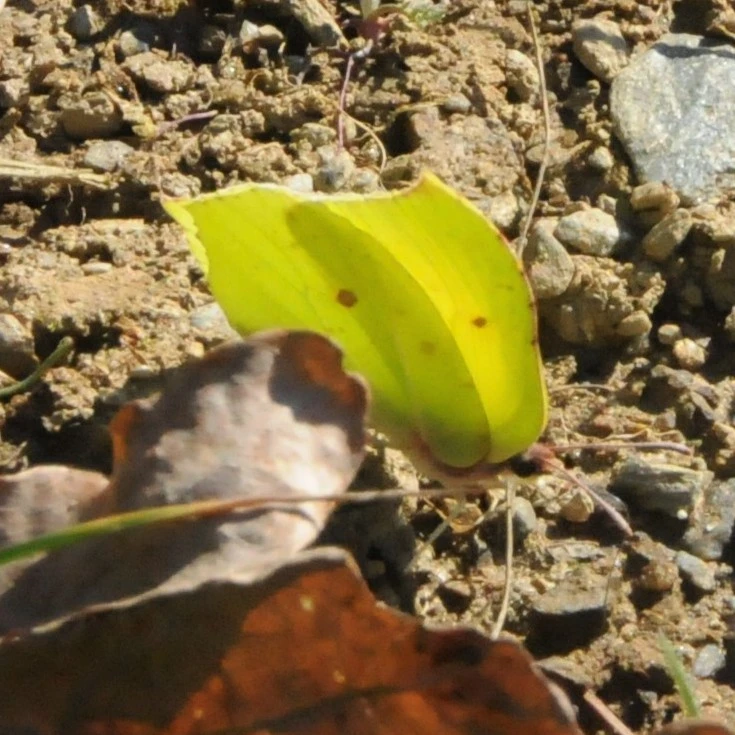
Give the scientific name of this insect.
Gonepteryx rhamni
